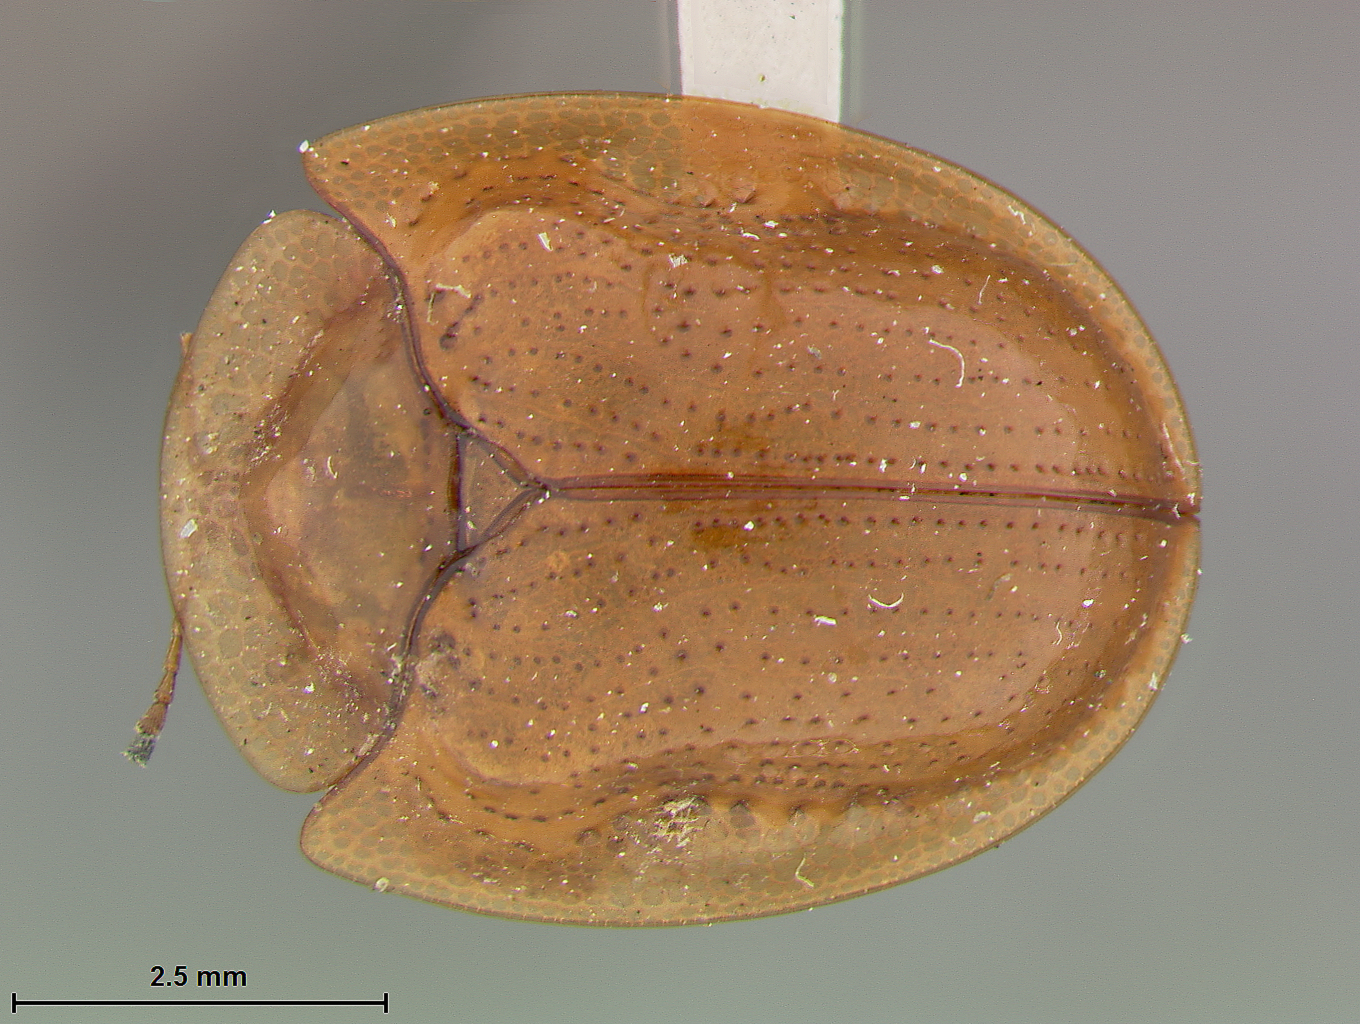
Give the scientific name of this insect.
Metriona bicolor
